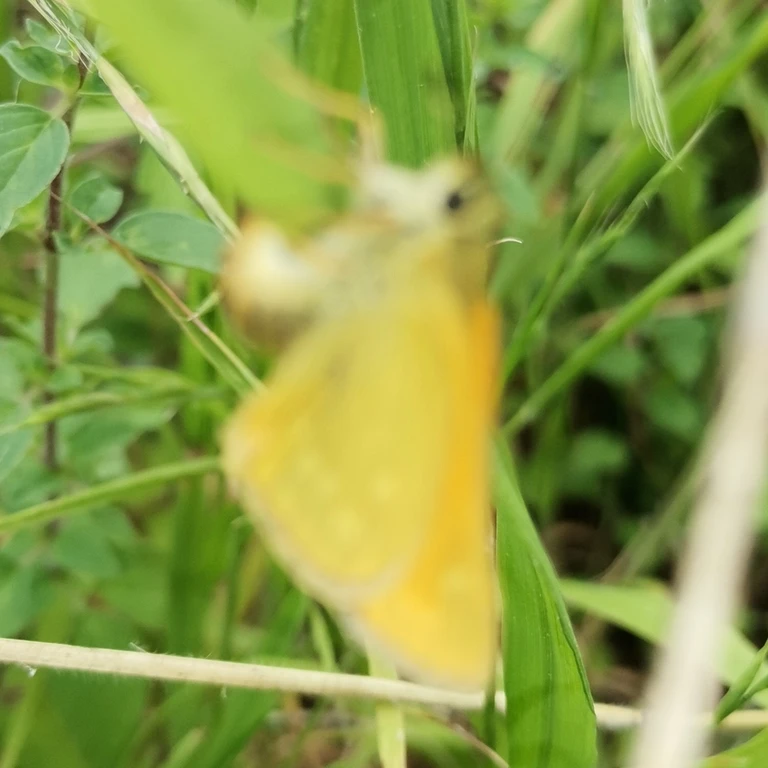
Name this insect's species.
Ochlodes sylvanus (also Ochlodes venata)
